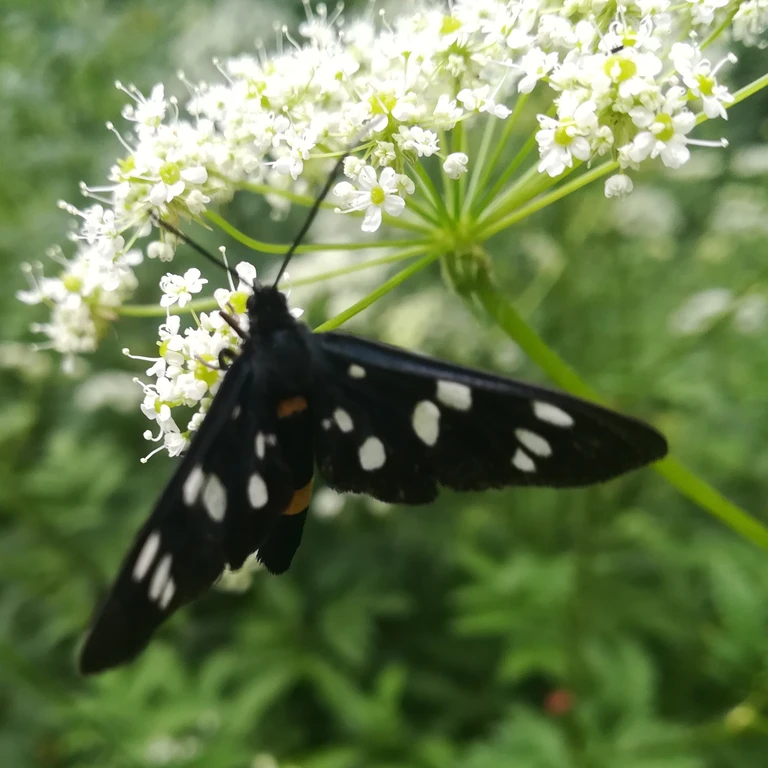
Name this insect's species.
Amata phegea
